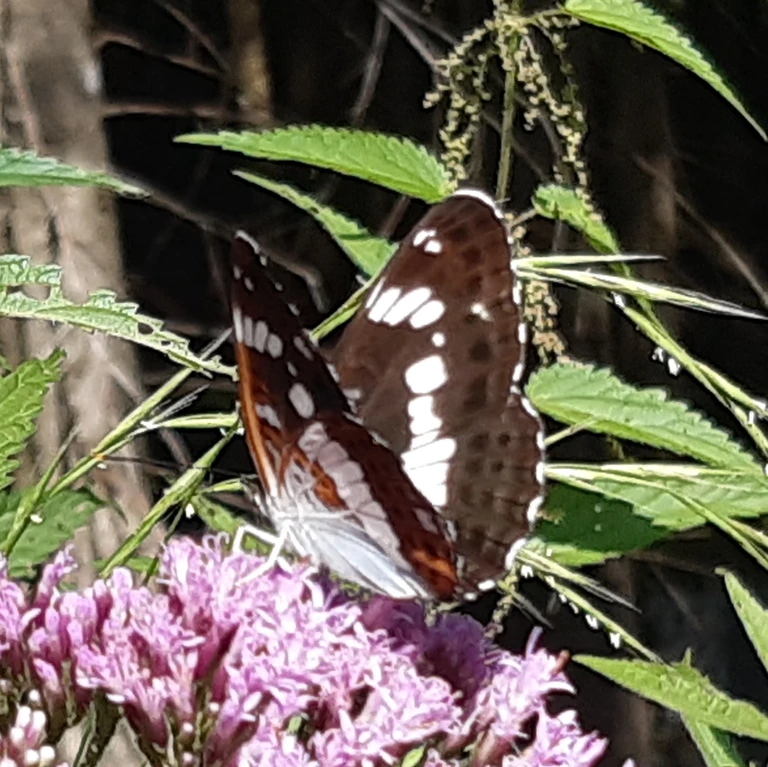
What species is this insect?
Limenitis camilla (also Ladoga camilla)
